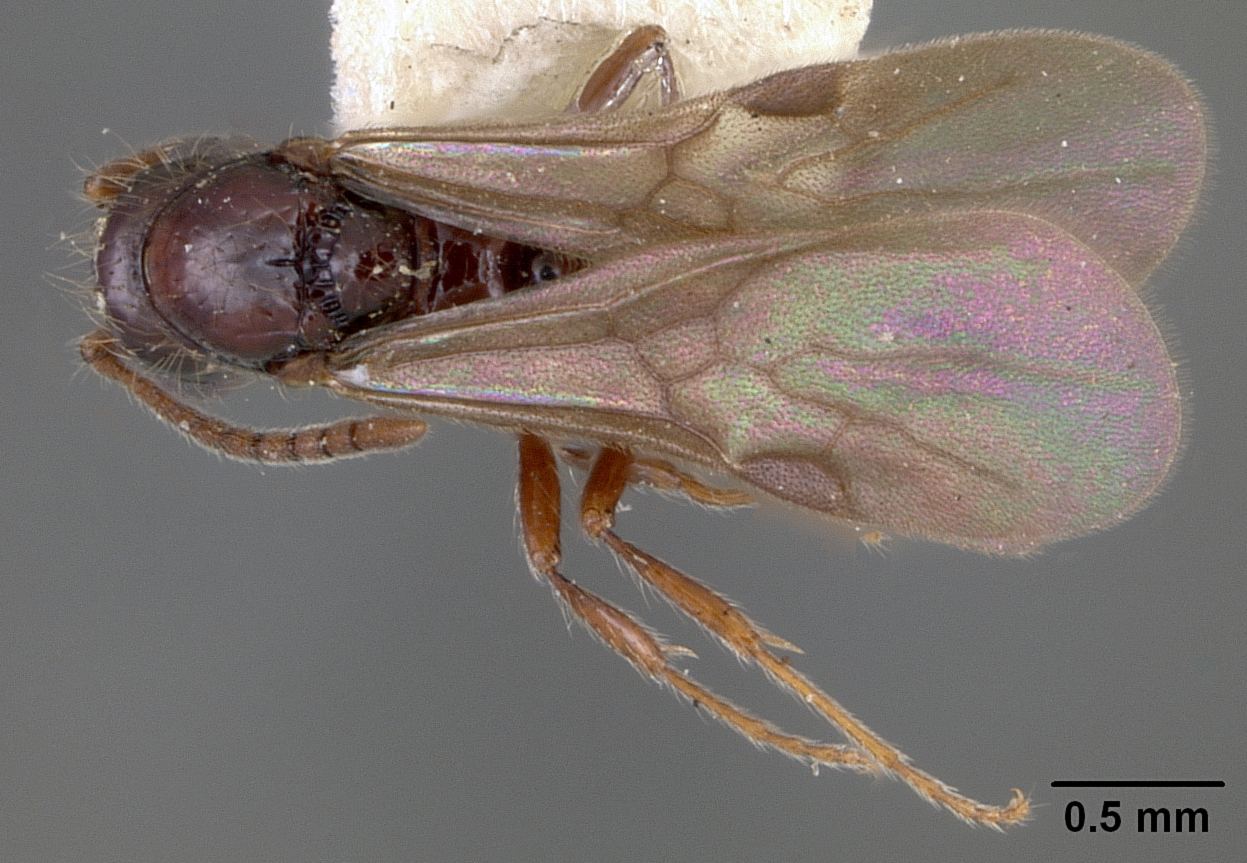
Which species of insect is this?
Cerapachys terricola
